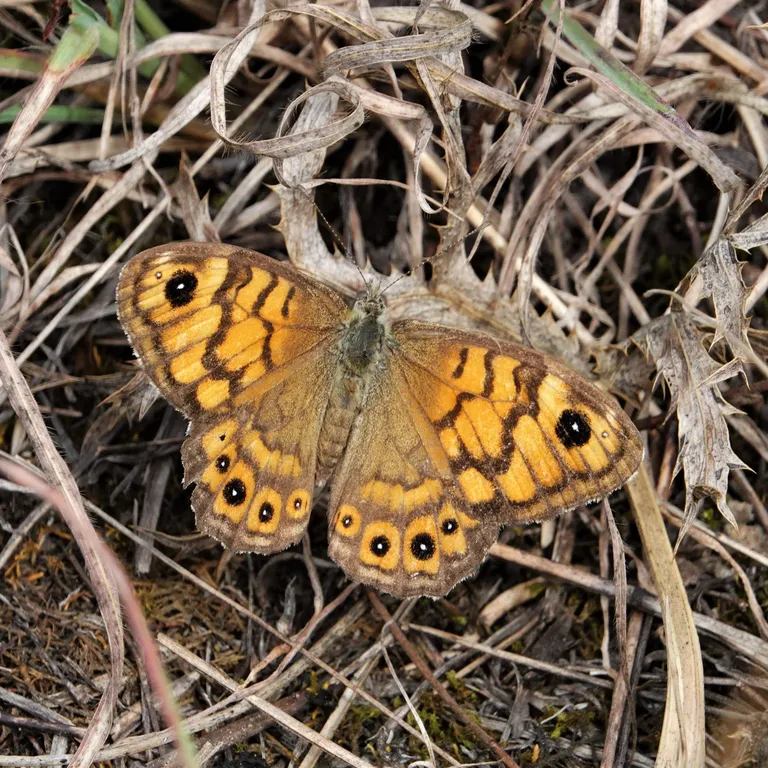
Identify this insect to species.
Lasiommata megera (also Pararge megera)
